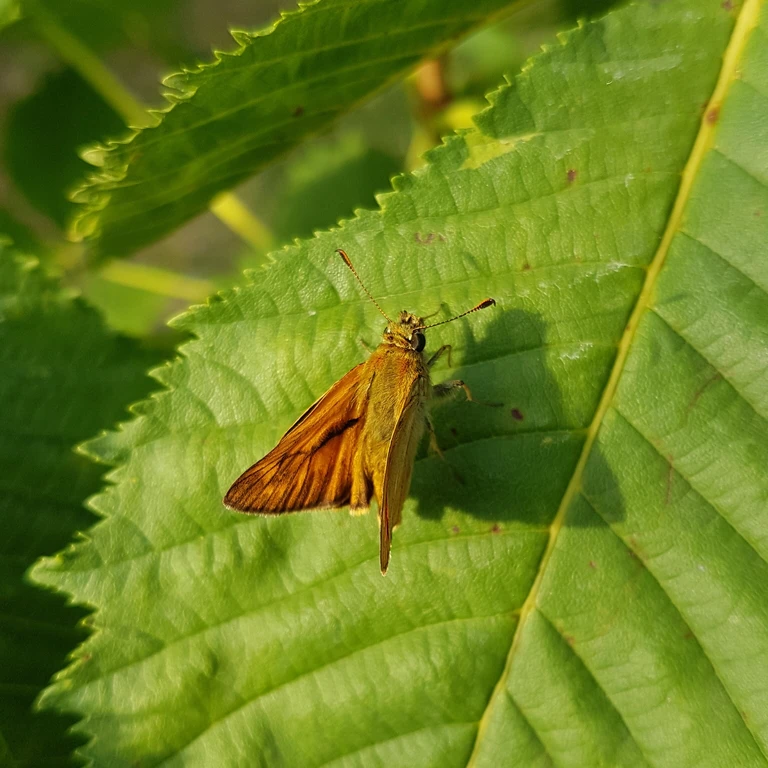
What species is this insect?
Ochlodes sylvanus (also Ochlodes venata)
